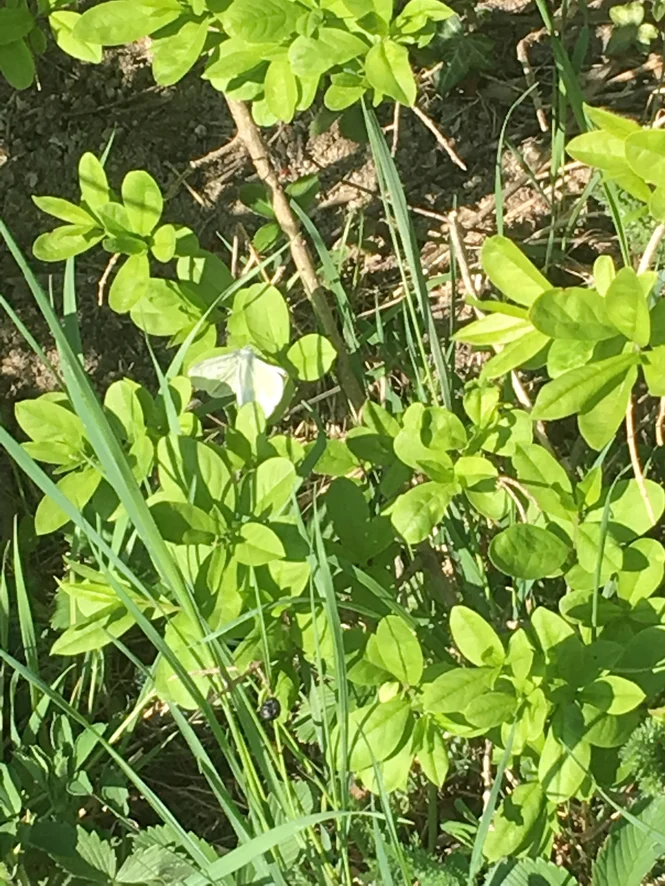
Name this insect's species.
Leptidea sinapis/juvernica
